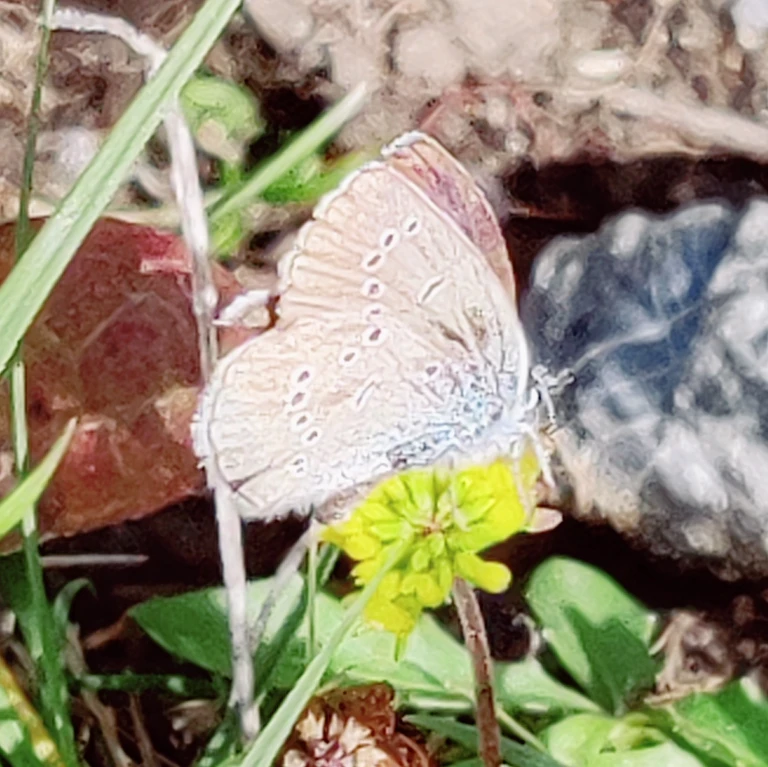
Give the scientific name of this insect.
Cyaniris semiargus
